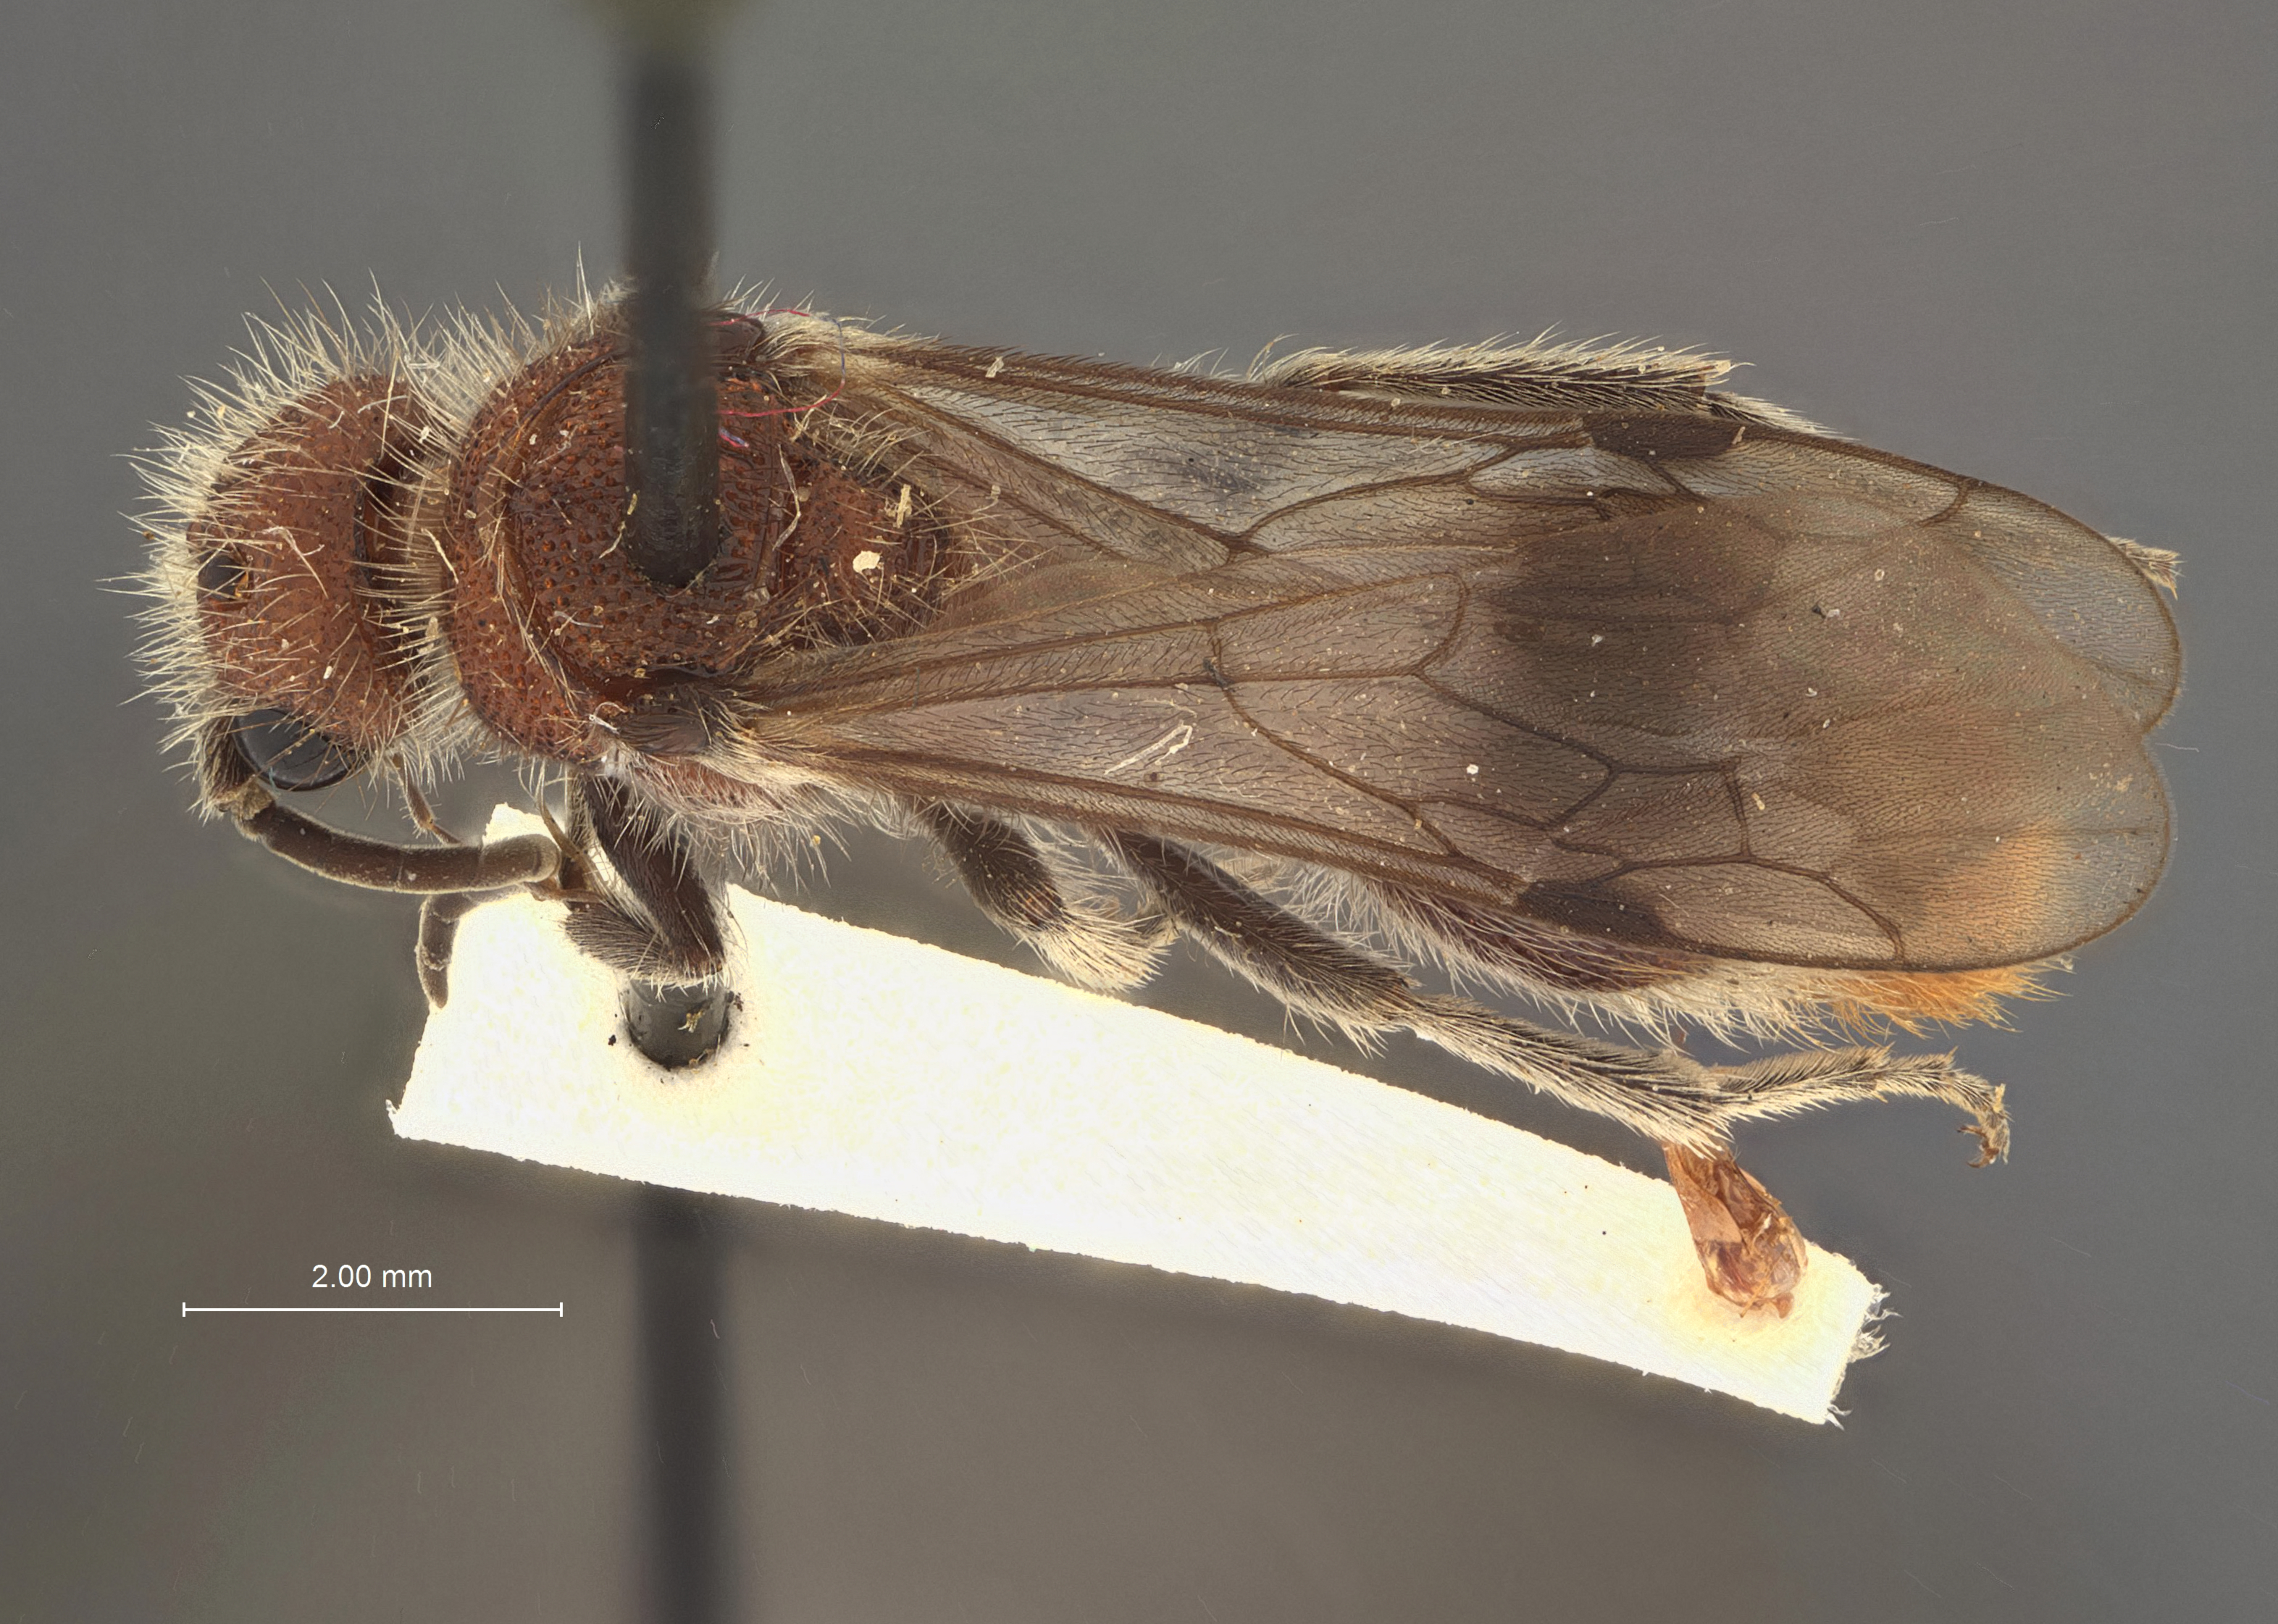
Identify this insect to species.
Photomorphus juanita
